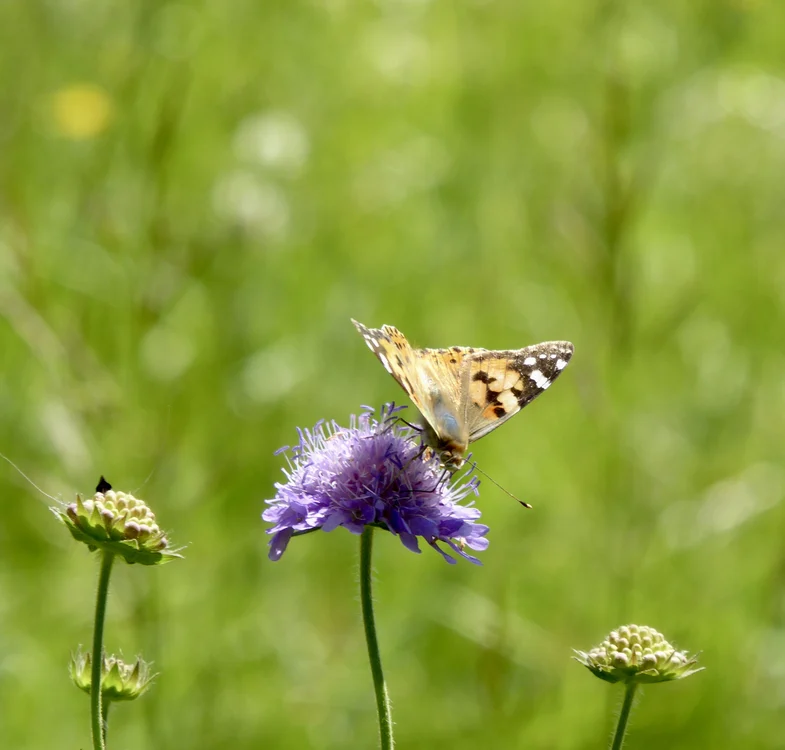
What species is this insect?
Vanessa cardui
